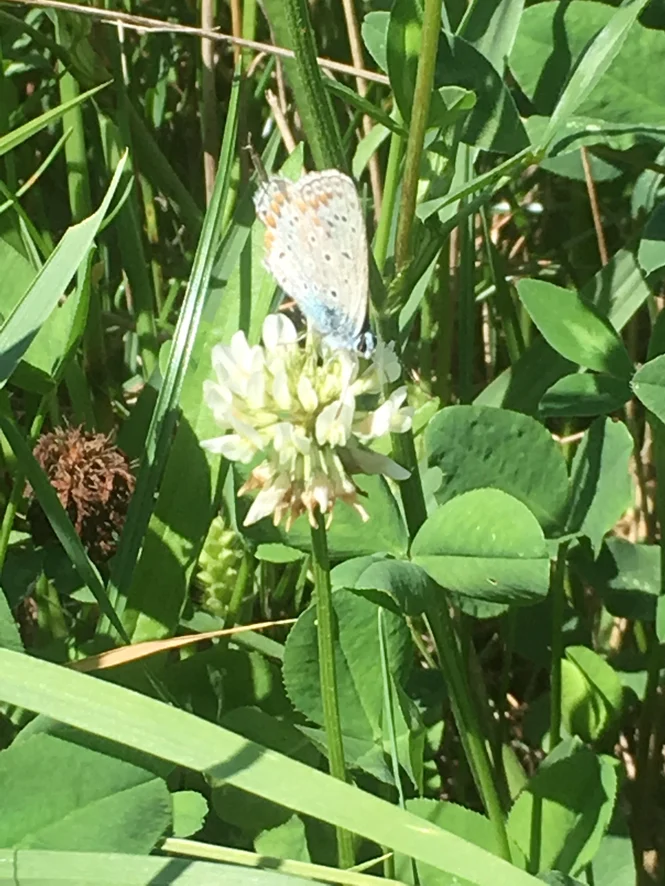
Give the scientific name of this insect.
Polyommatus icarus
